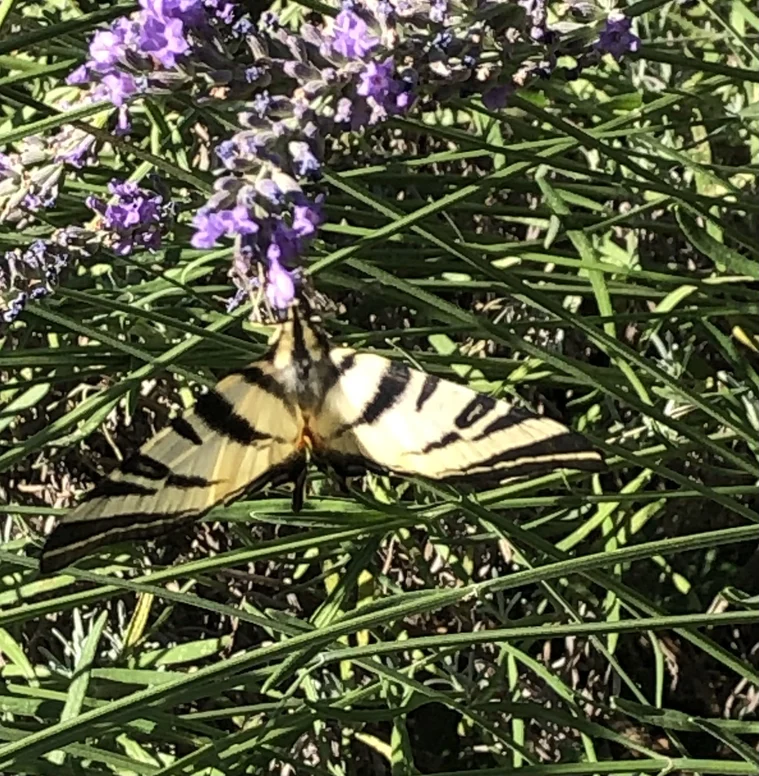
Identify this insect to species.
Iphiclides podalirius
